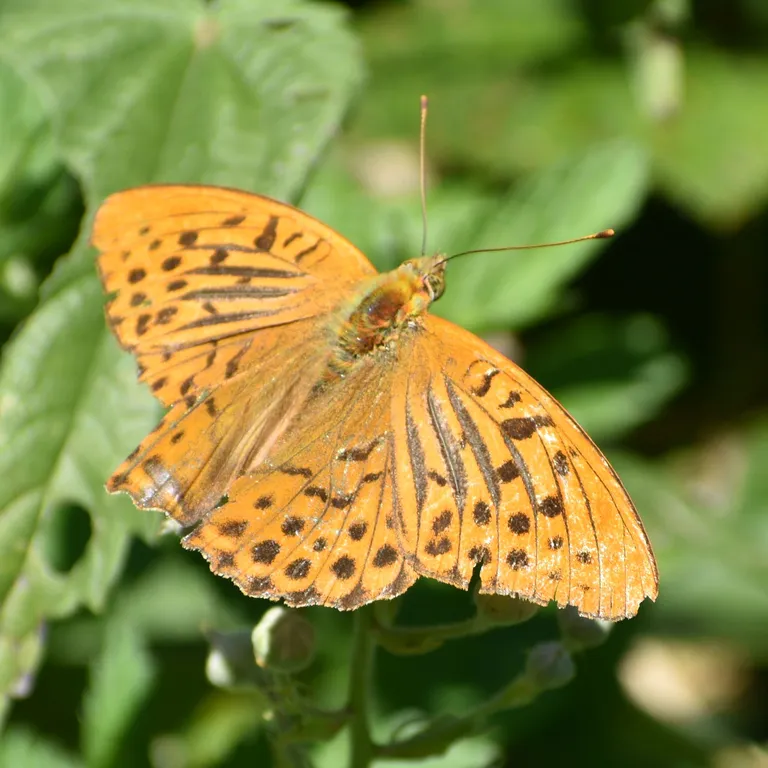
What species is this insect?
Argynnis paphia
